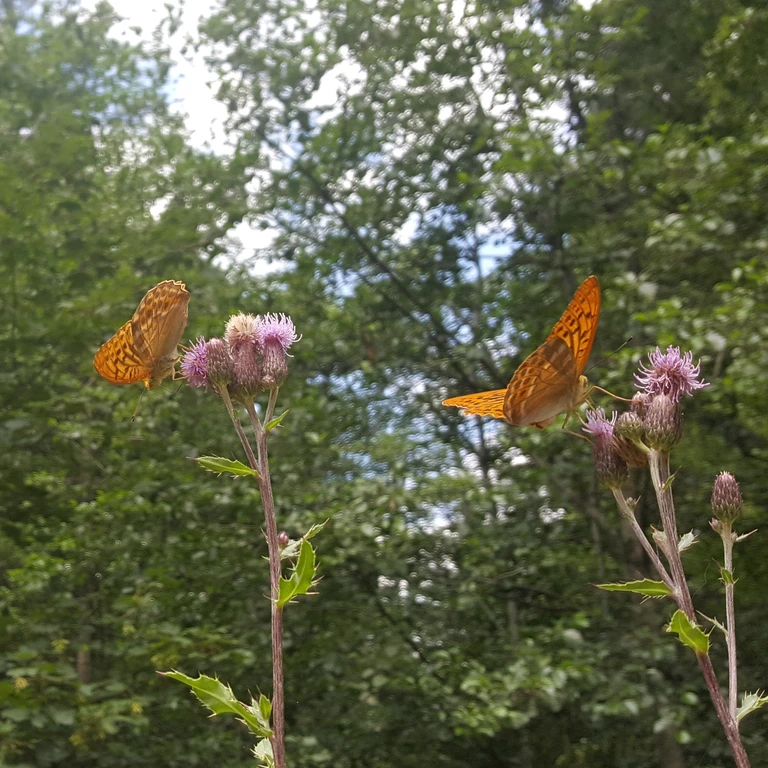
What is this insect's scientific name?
Argynnis paphia
